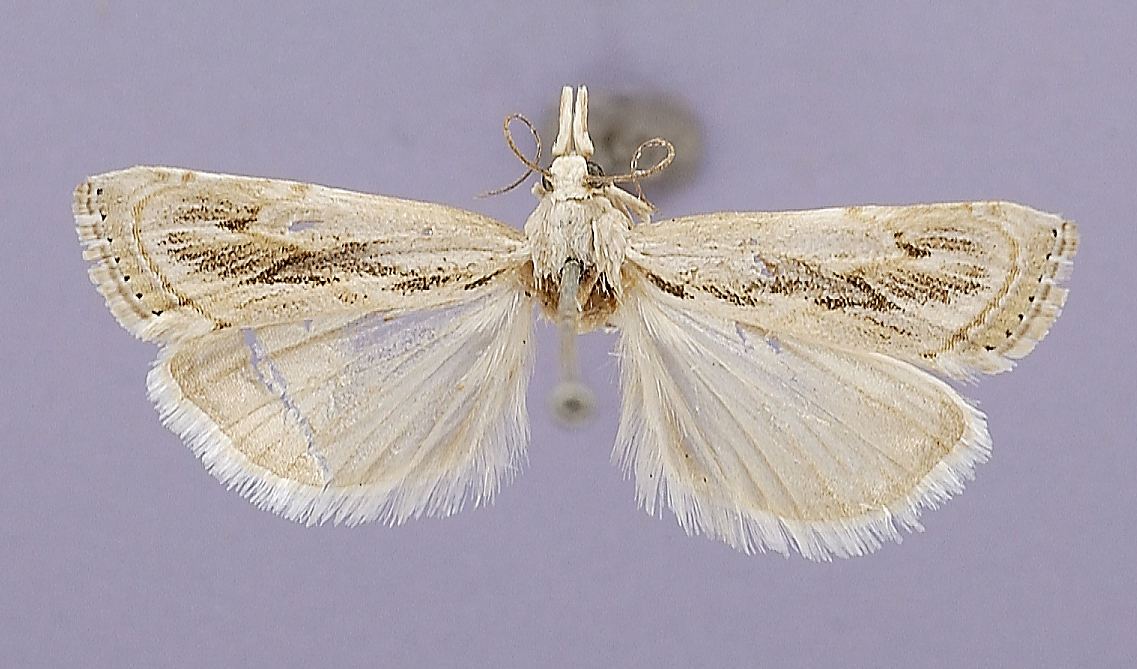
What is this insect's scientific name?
Crambus hulstellus
